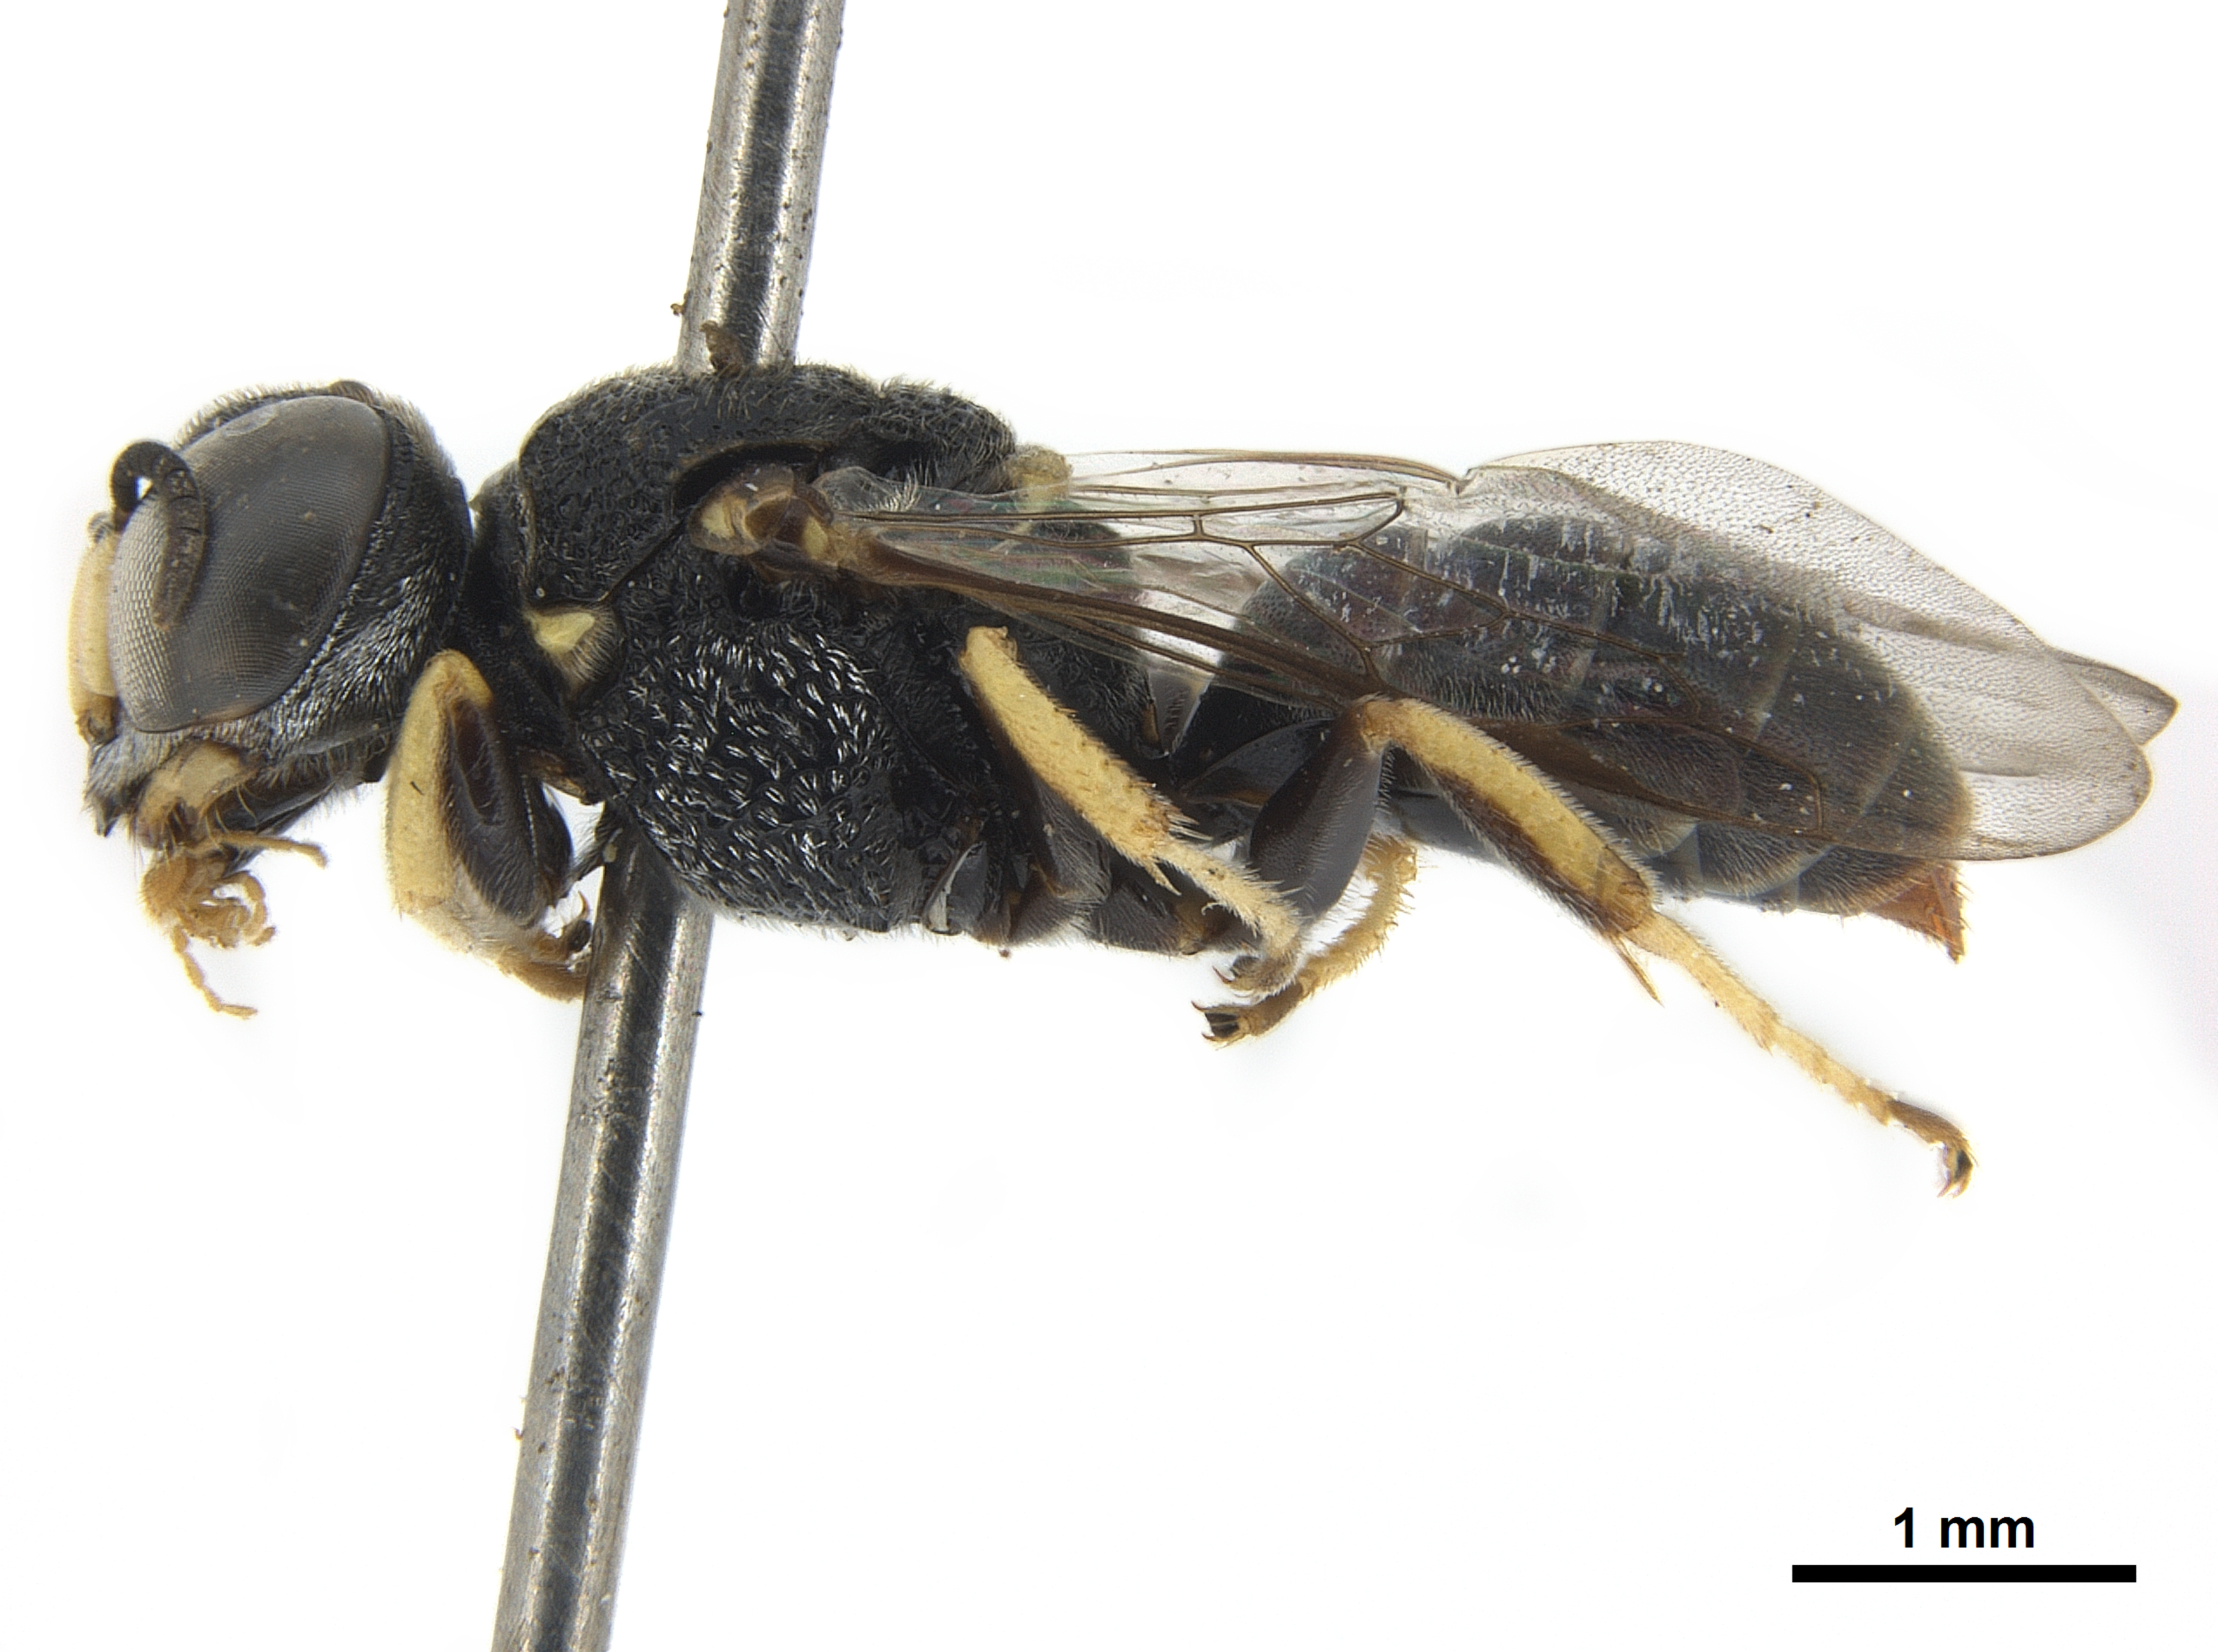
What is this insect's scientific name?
Encopognathus districtus
